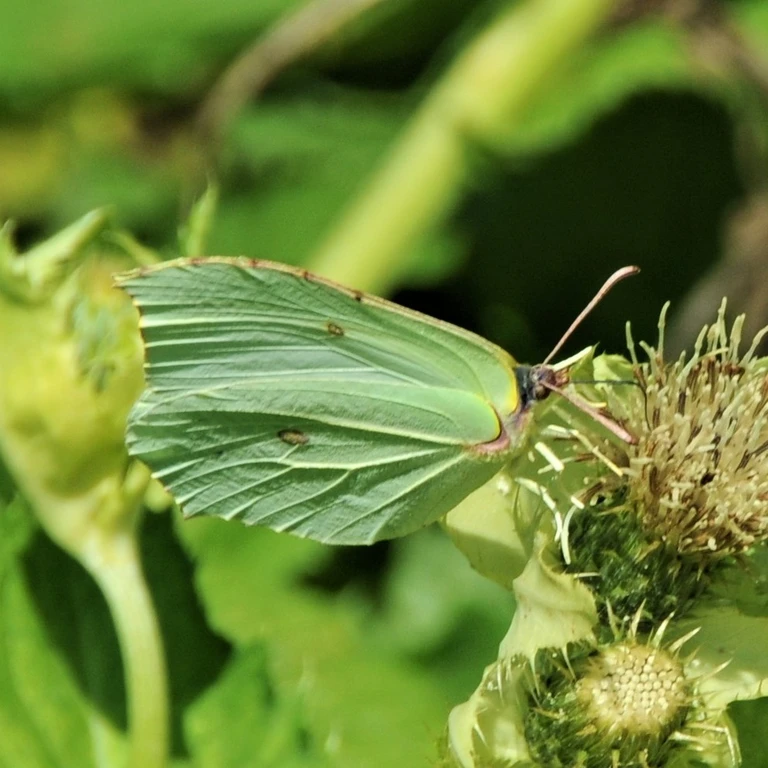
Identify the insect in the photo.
Gonepteryx rhamni
